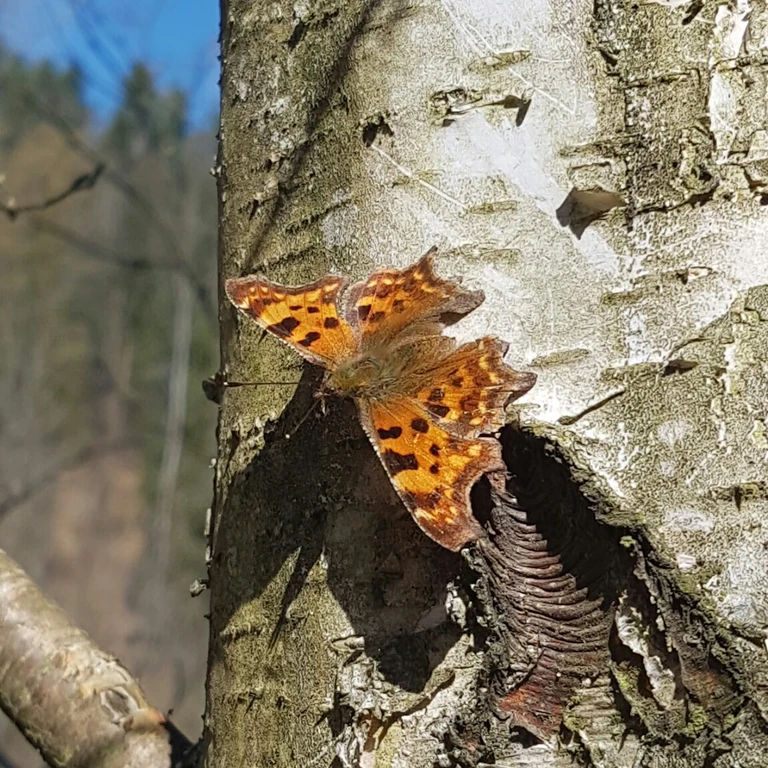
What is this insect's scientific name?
Polygonia c-album
